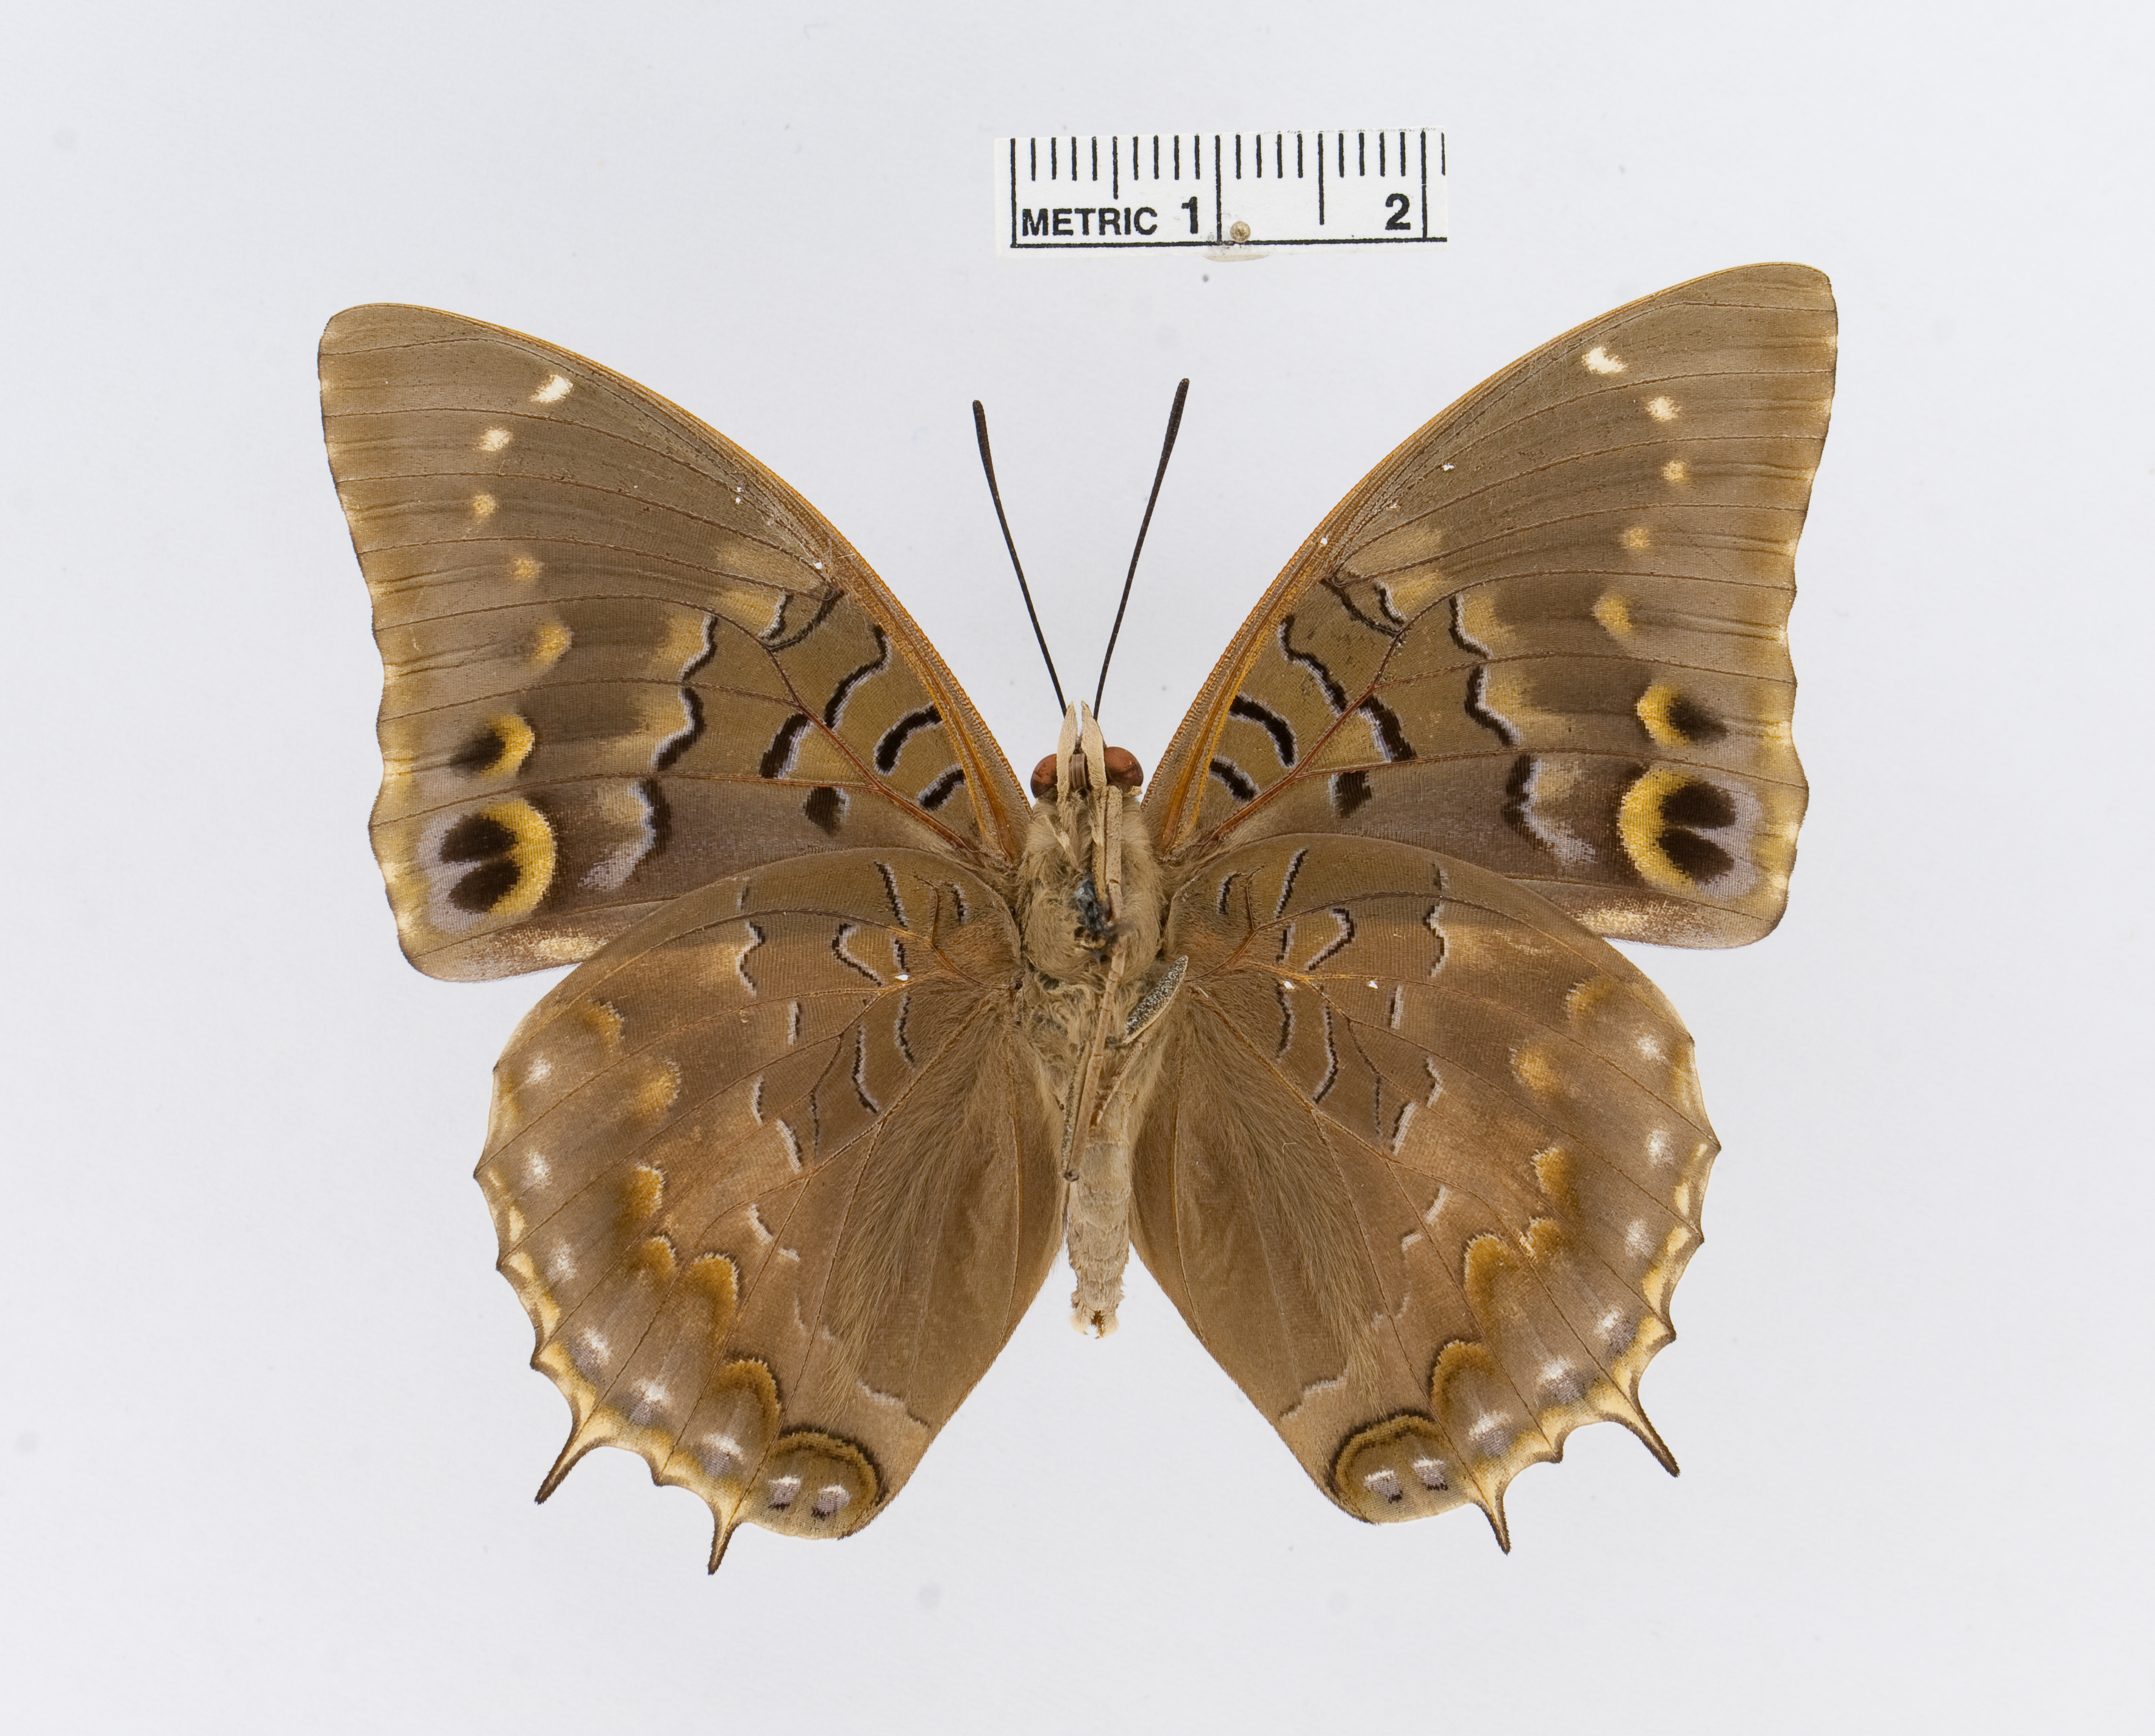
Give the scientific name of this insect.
Charaxes cithaeron
